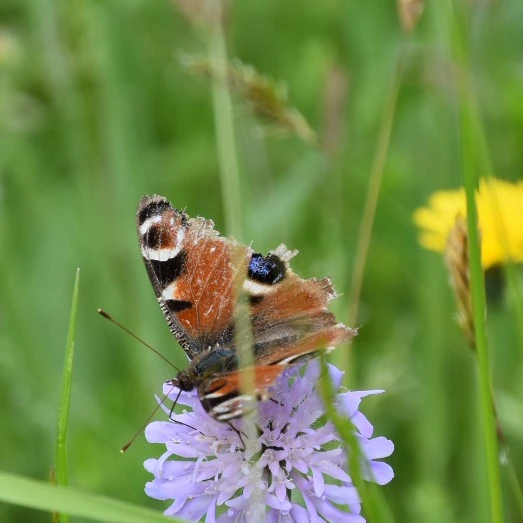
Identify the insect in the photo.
Aglais io
